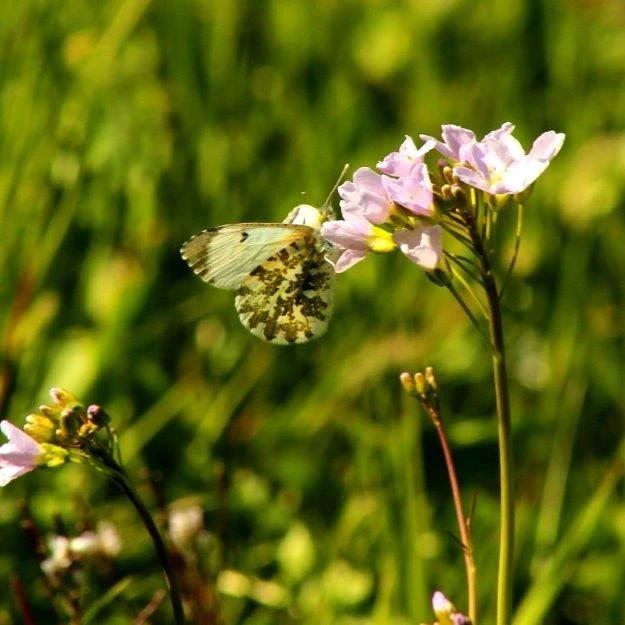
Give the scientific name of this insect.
Anthocharis cardamines
